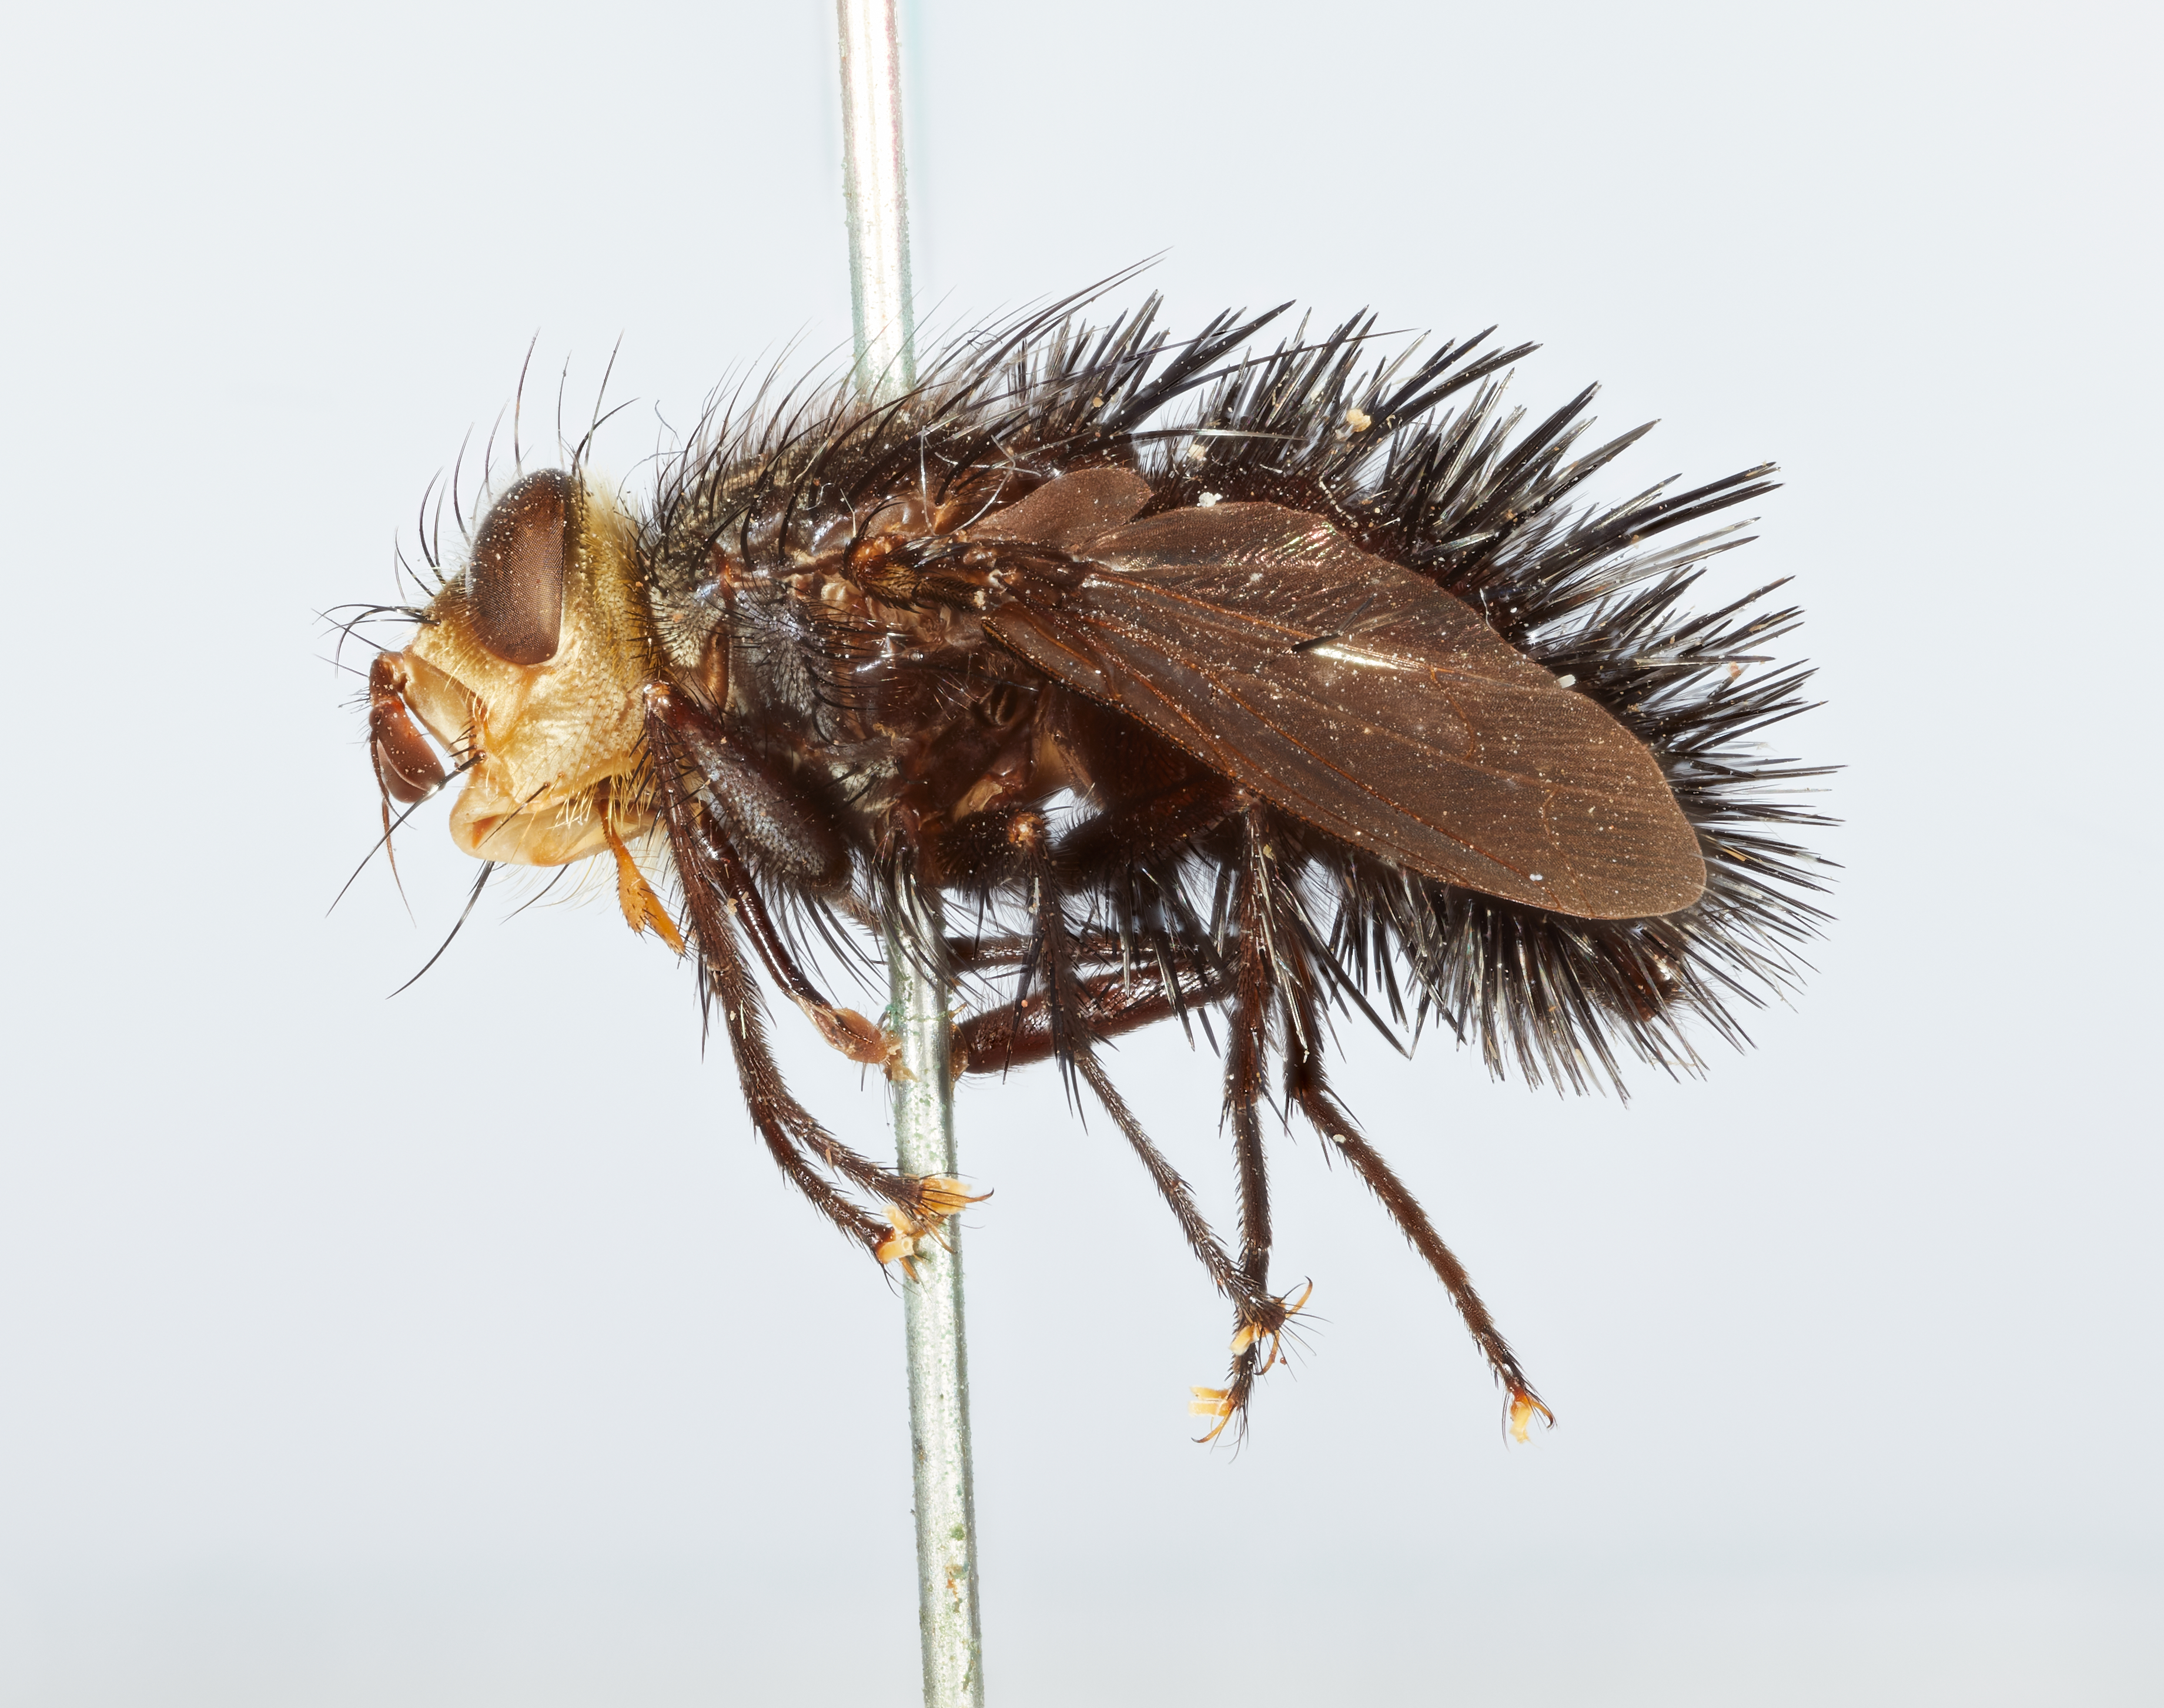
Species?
Hystriciella aurifrons
